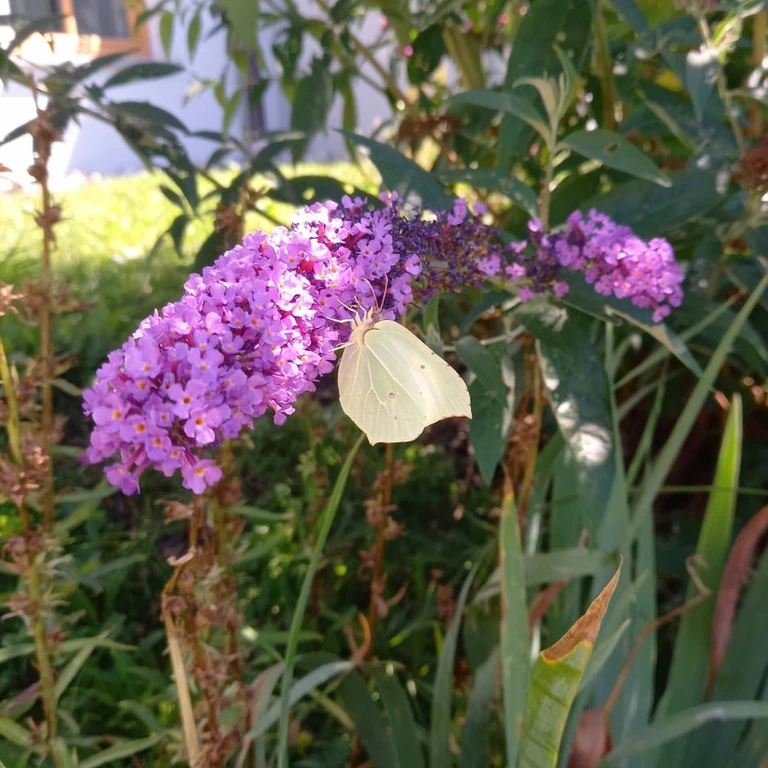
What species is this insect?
Gonepteryx rhamni
